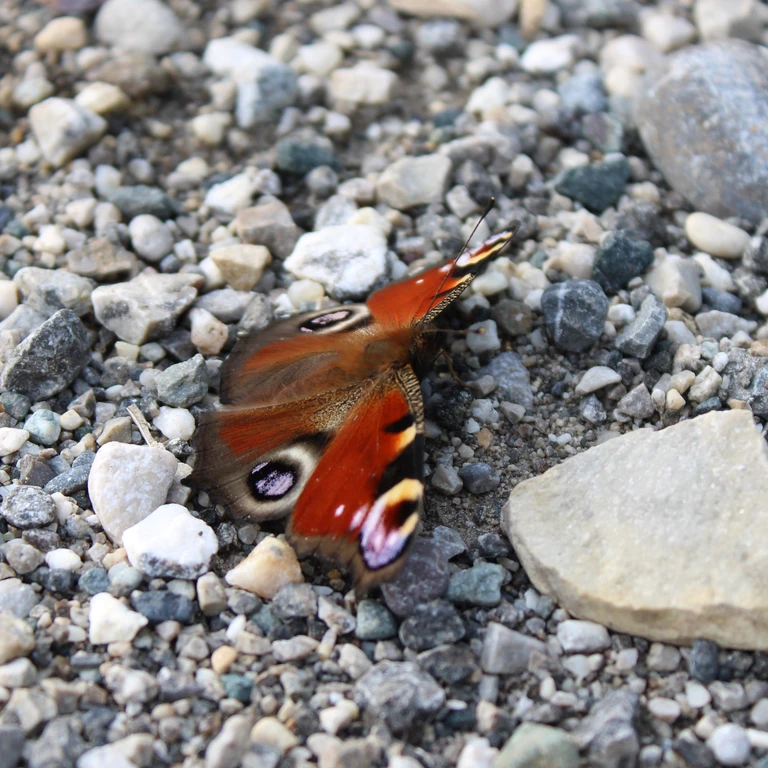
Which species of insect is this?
Aglais io
